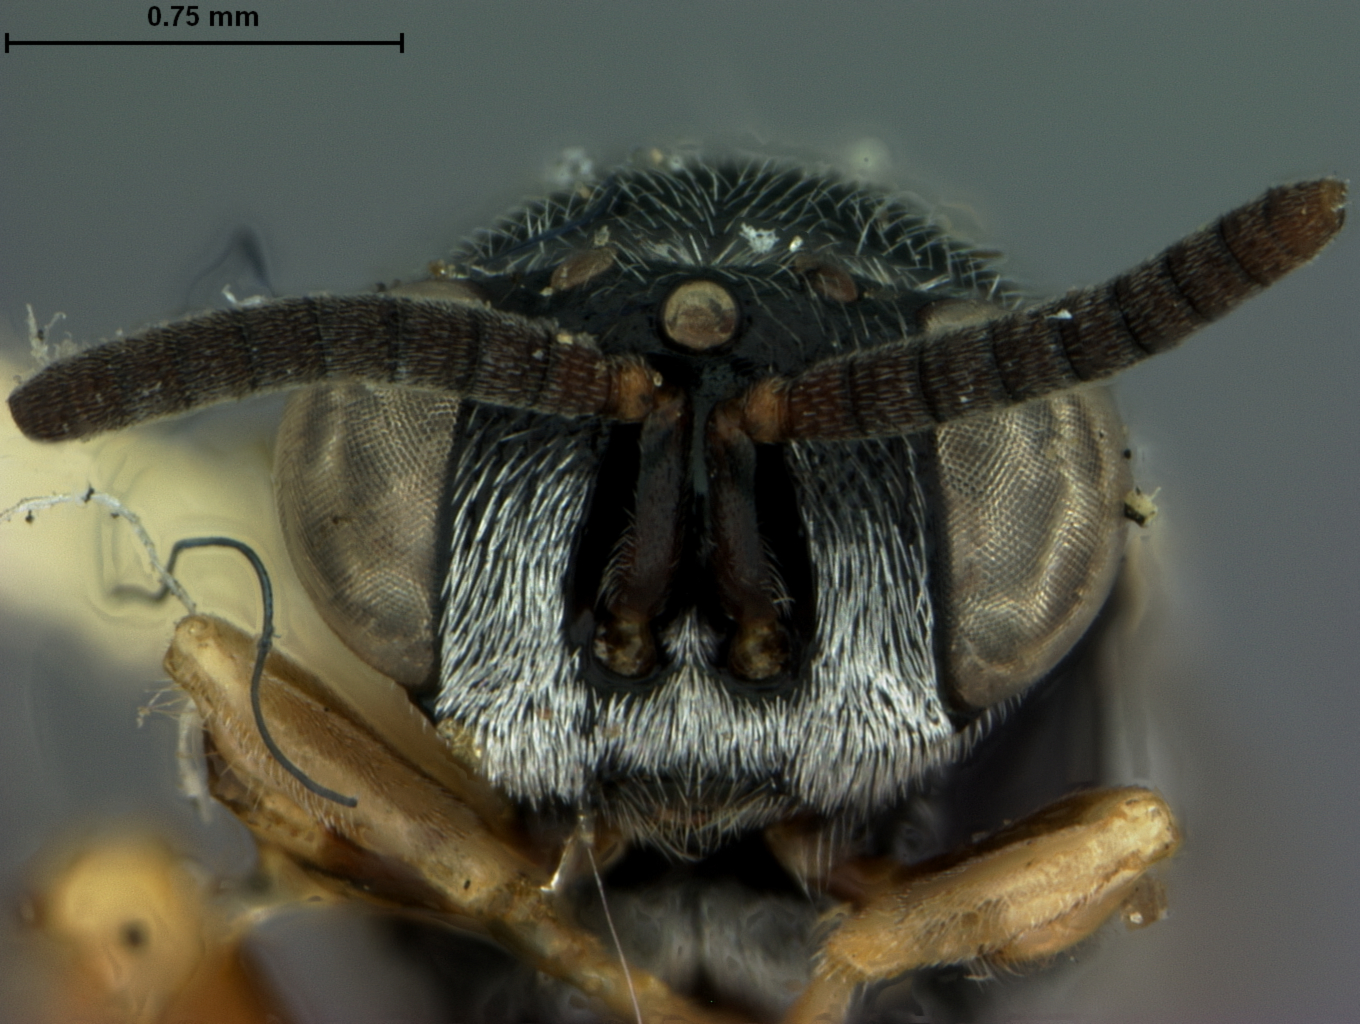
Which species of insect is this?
Chalcis argentifrons
